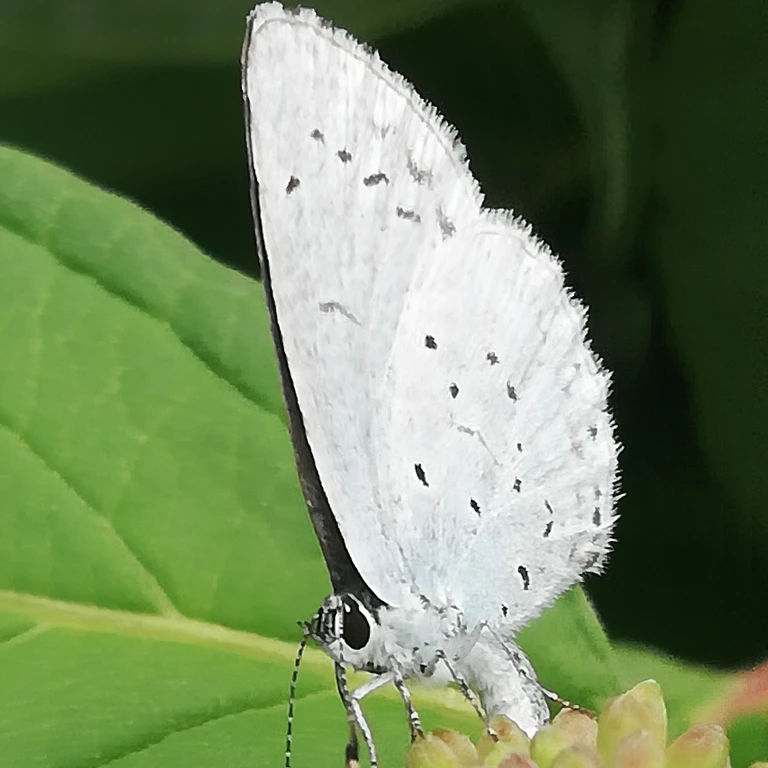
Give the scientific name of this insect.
Celastrina argiolus
